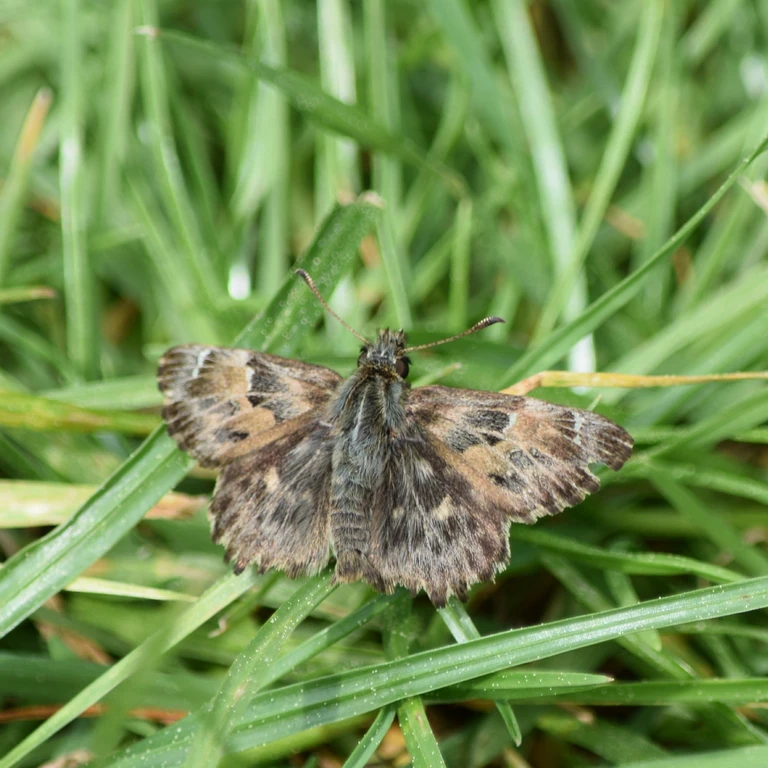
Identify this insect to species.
Carcharodus alceae
